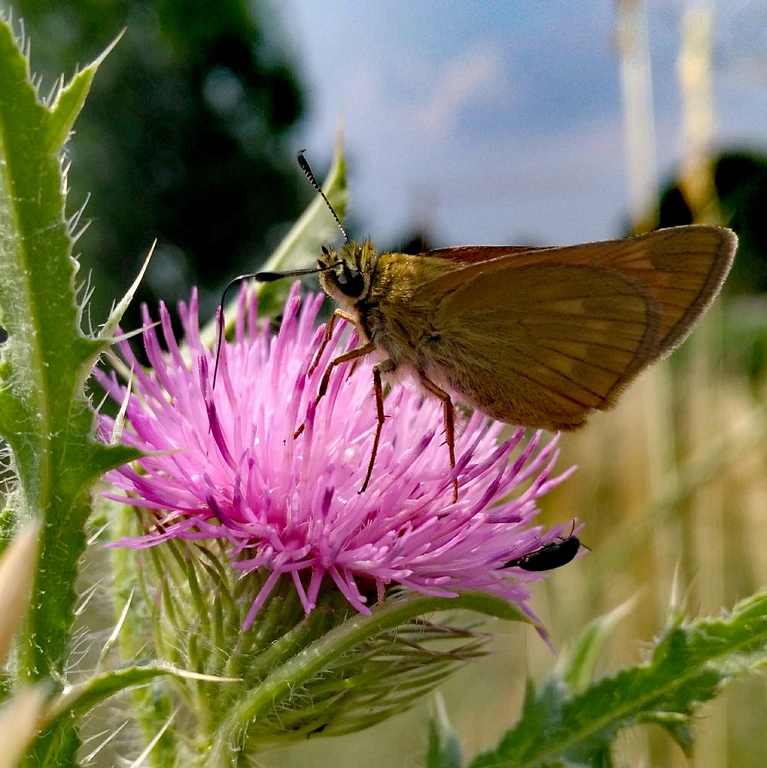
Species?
Ochlodes sylvanus (also Ochlodes venata)
